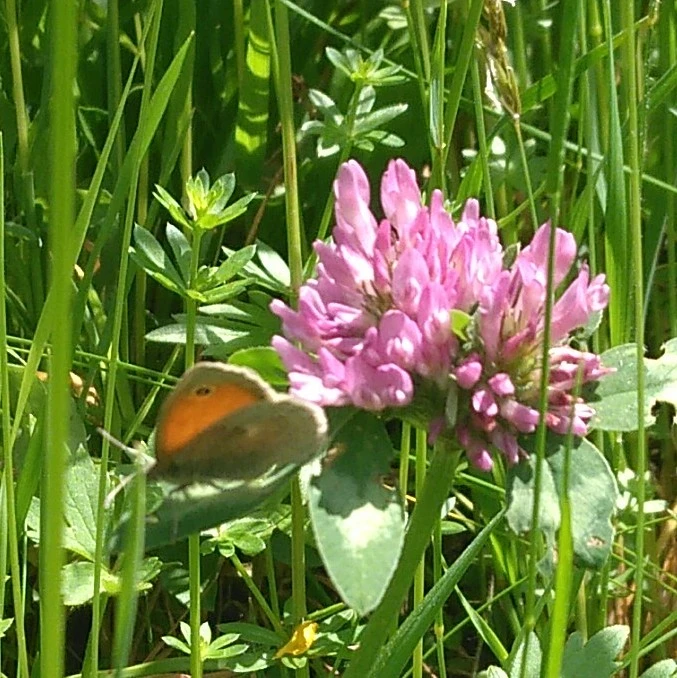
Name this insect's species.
Coenonympha pamphilus
